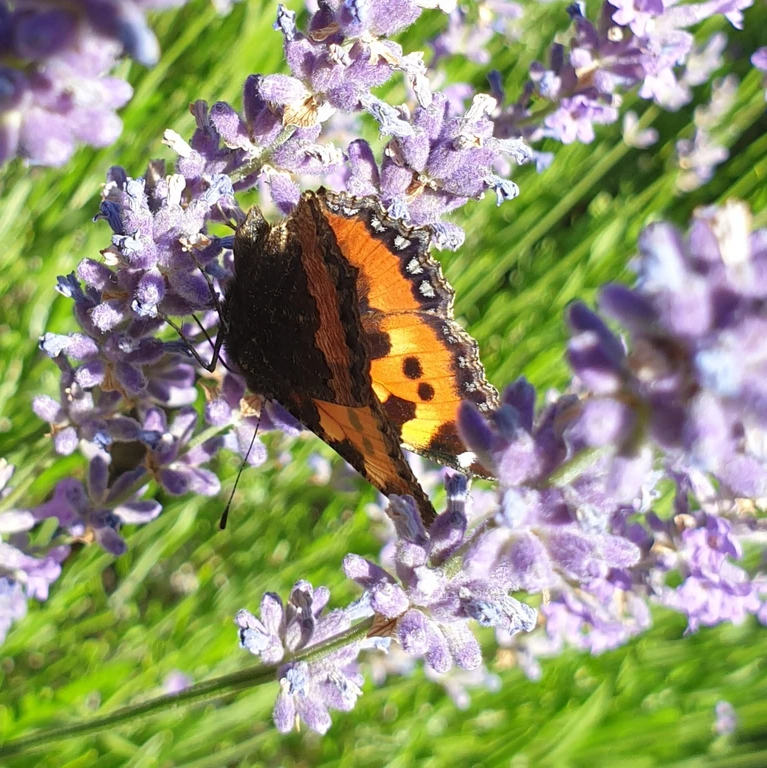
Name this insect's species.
Aglais urticae
